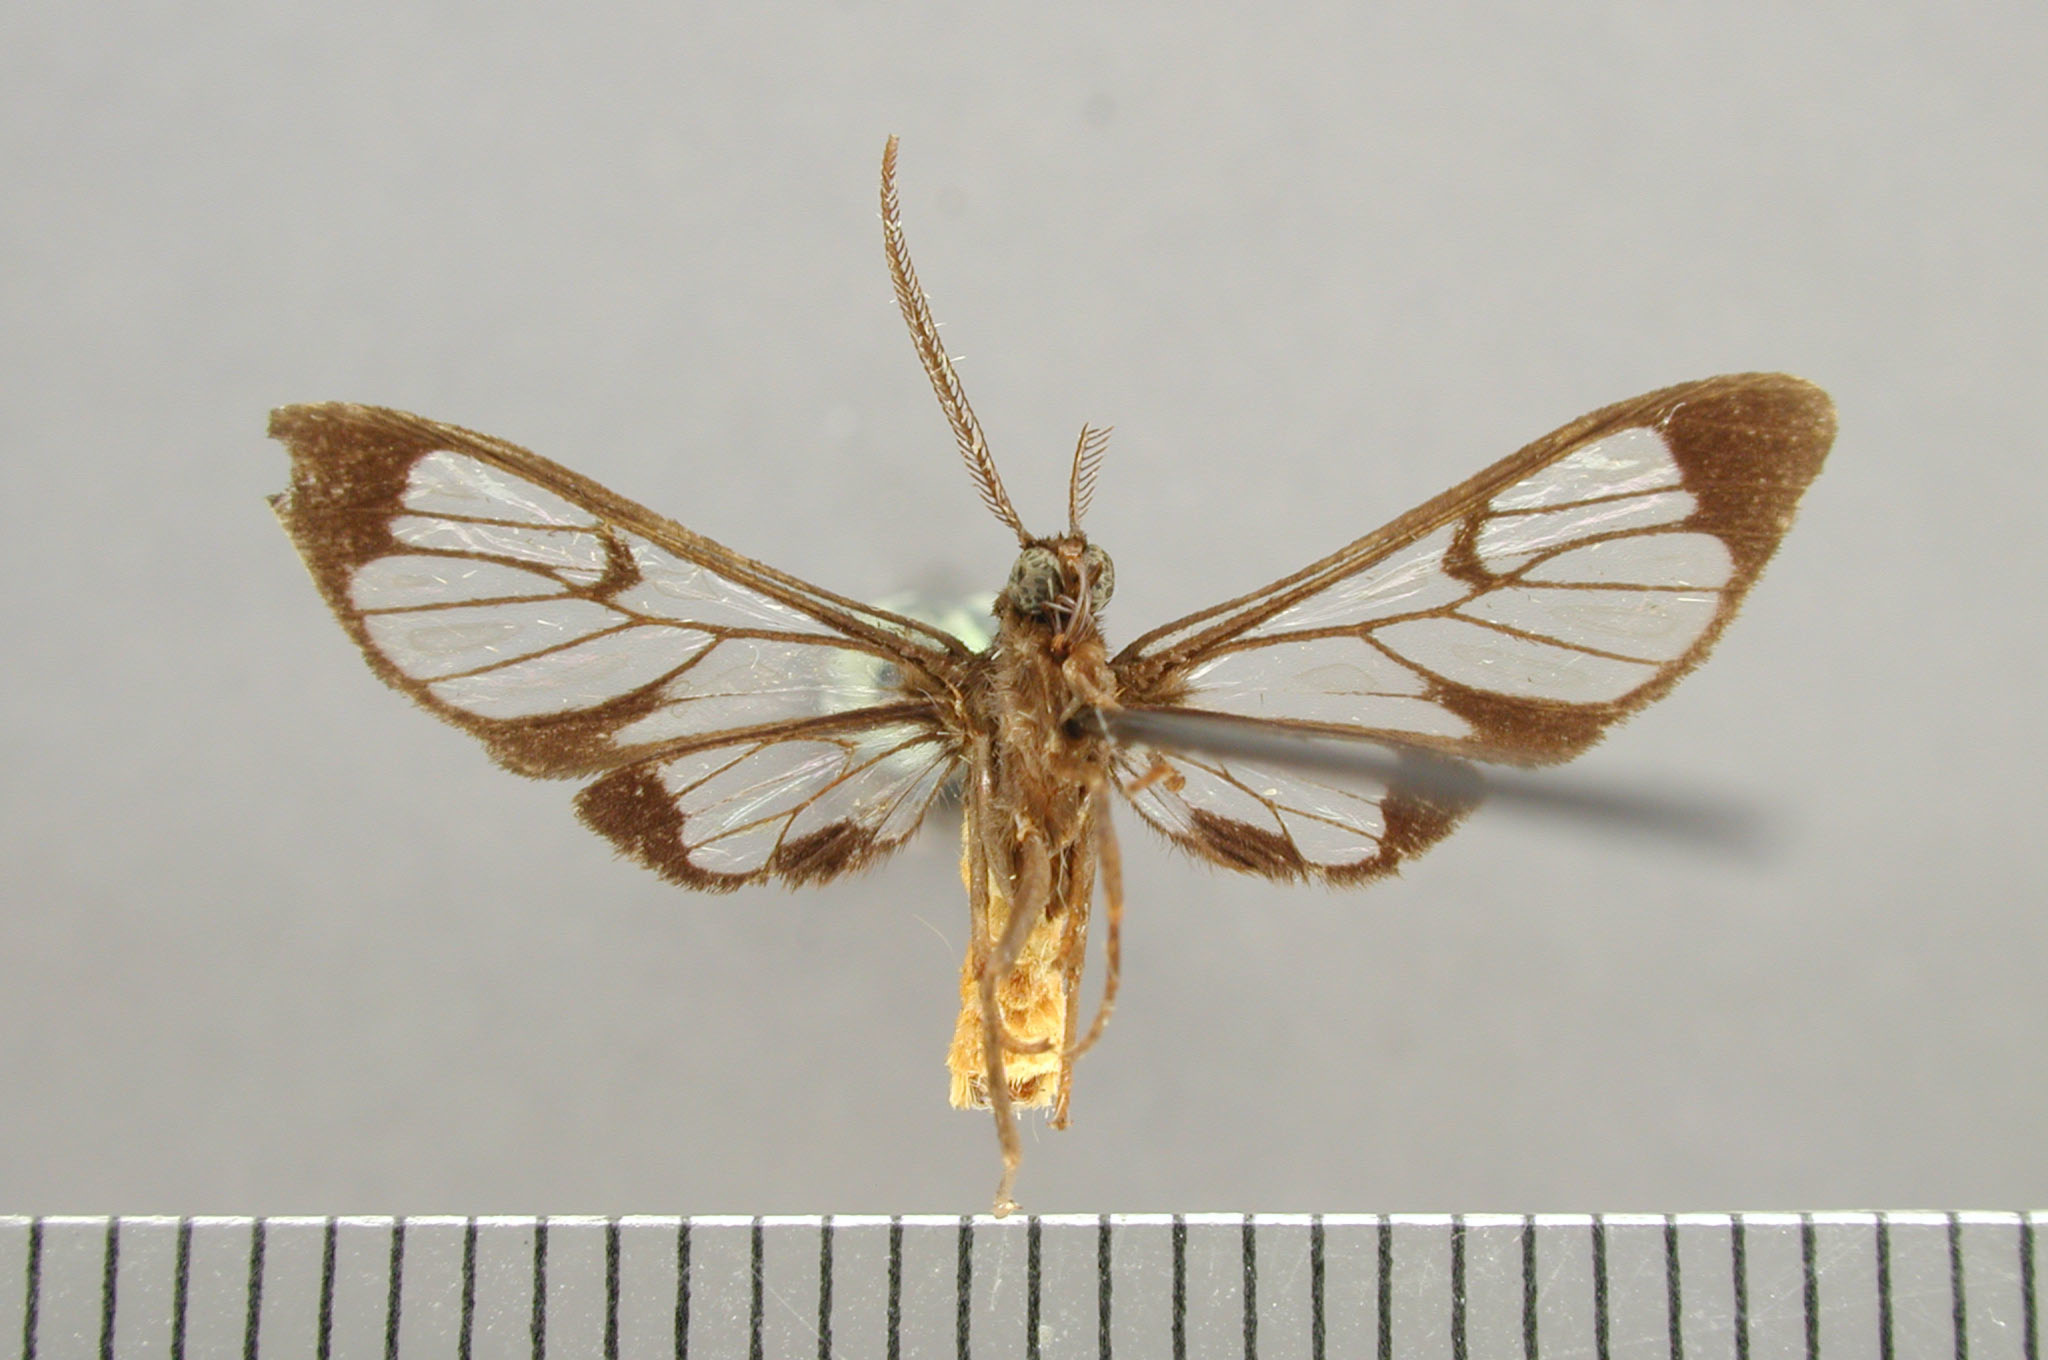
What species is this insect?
Cosmosoma hercynacula
